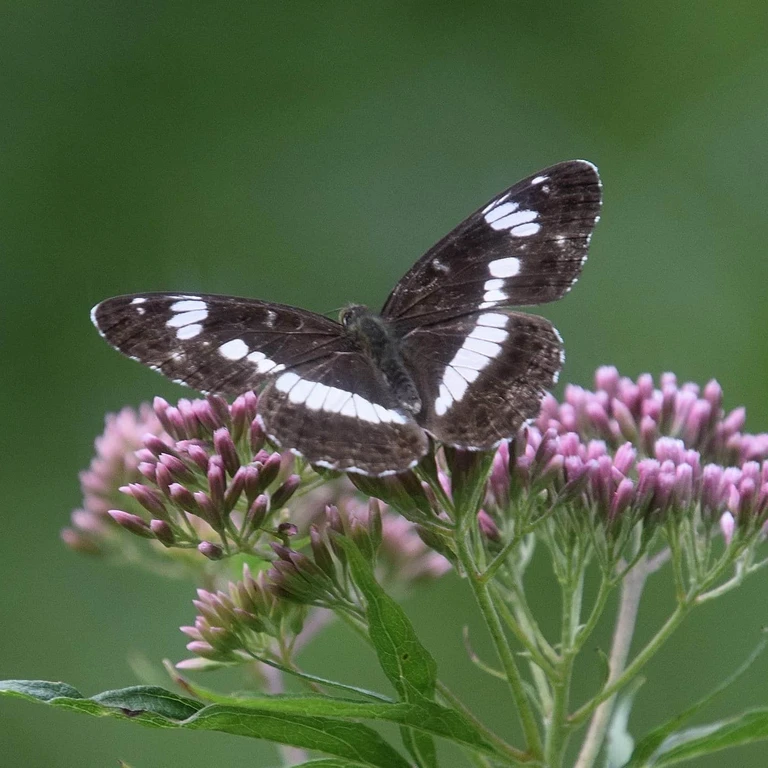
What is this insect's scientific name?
Limenitis camilla (also Ladoga camilla)
